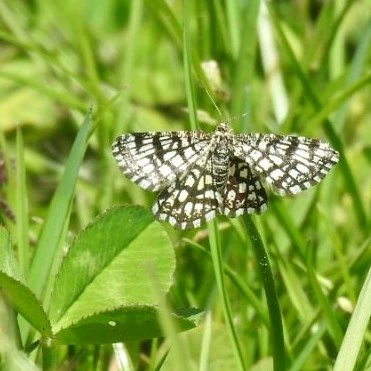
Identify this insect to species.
Chiasmia clathrata
